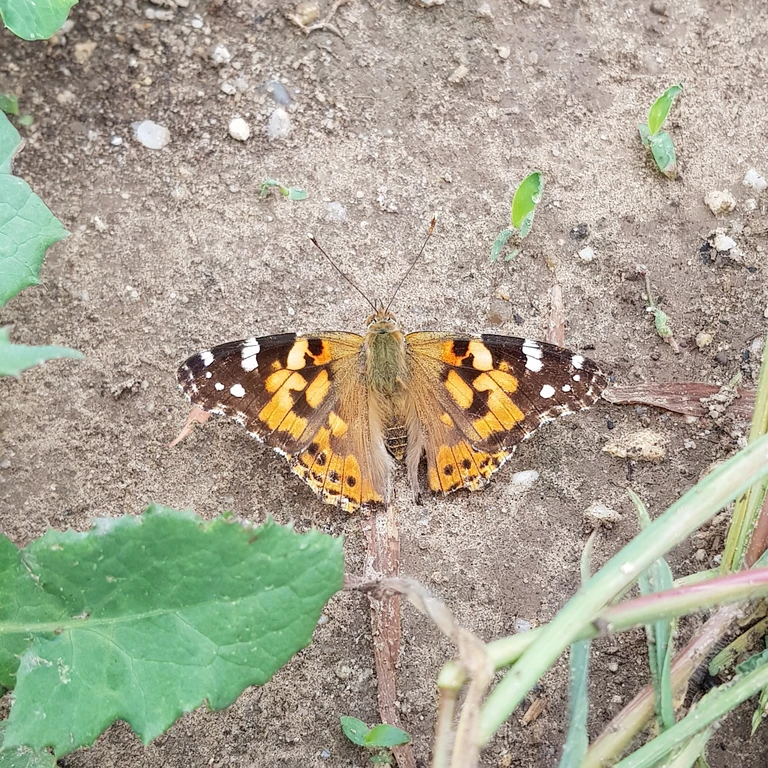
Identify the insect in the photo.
Vanessa cardui
